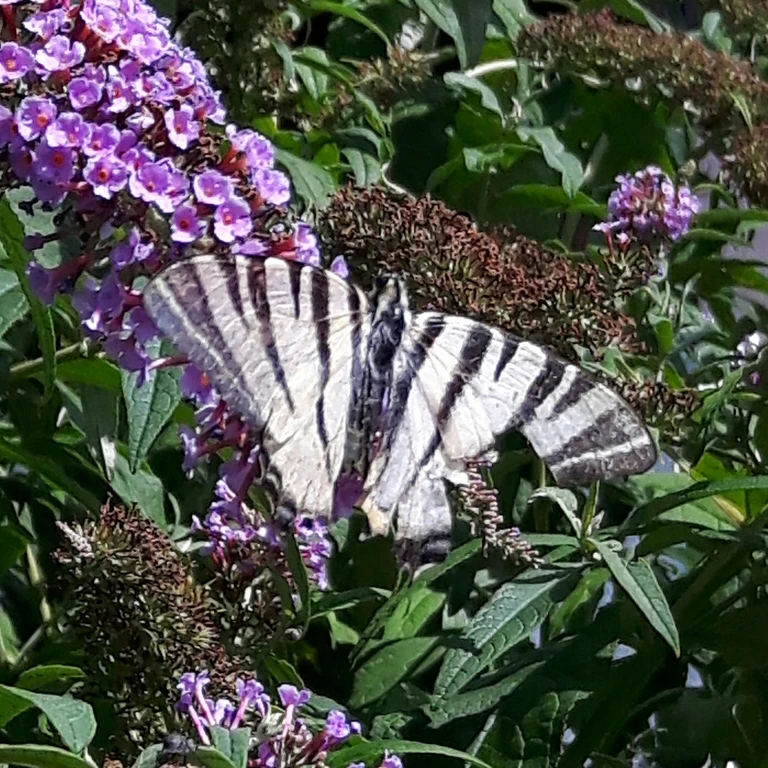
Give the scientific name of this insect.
Iphiclides podalirius
